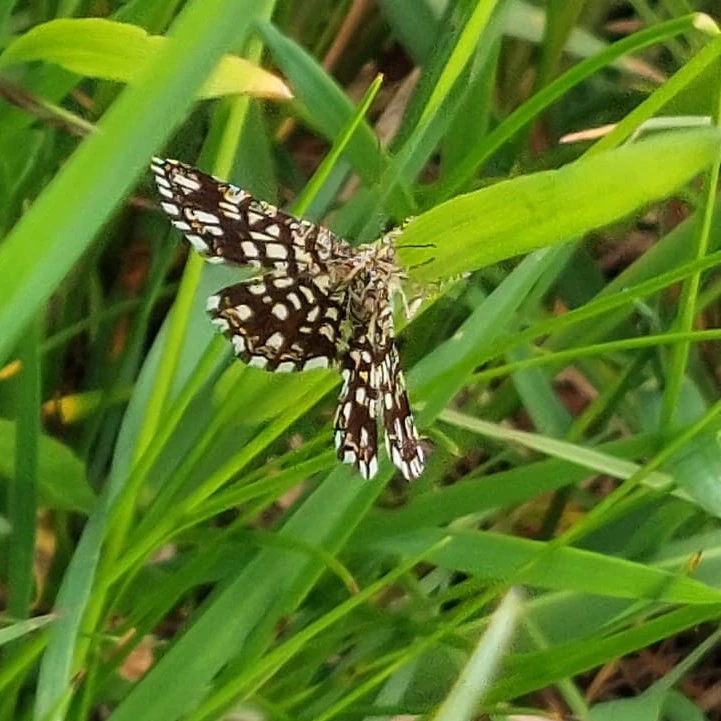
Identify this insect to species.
Chiasmia clathrata
